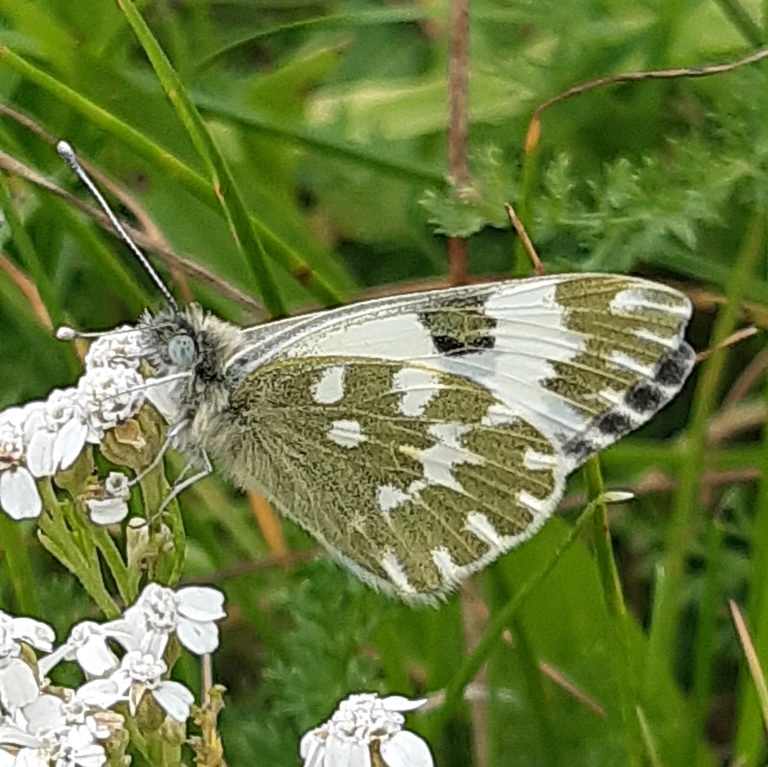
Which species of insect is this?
Pontia edusa
